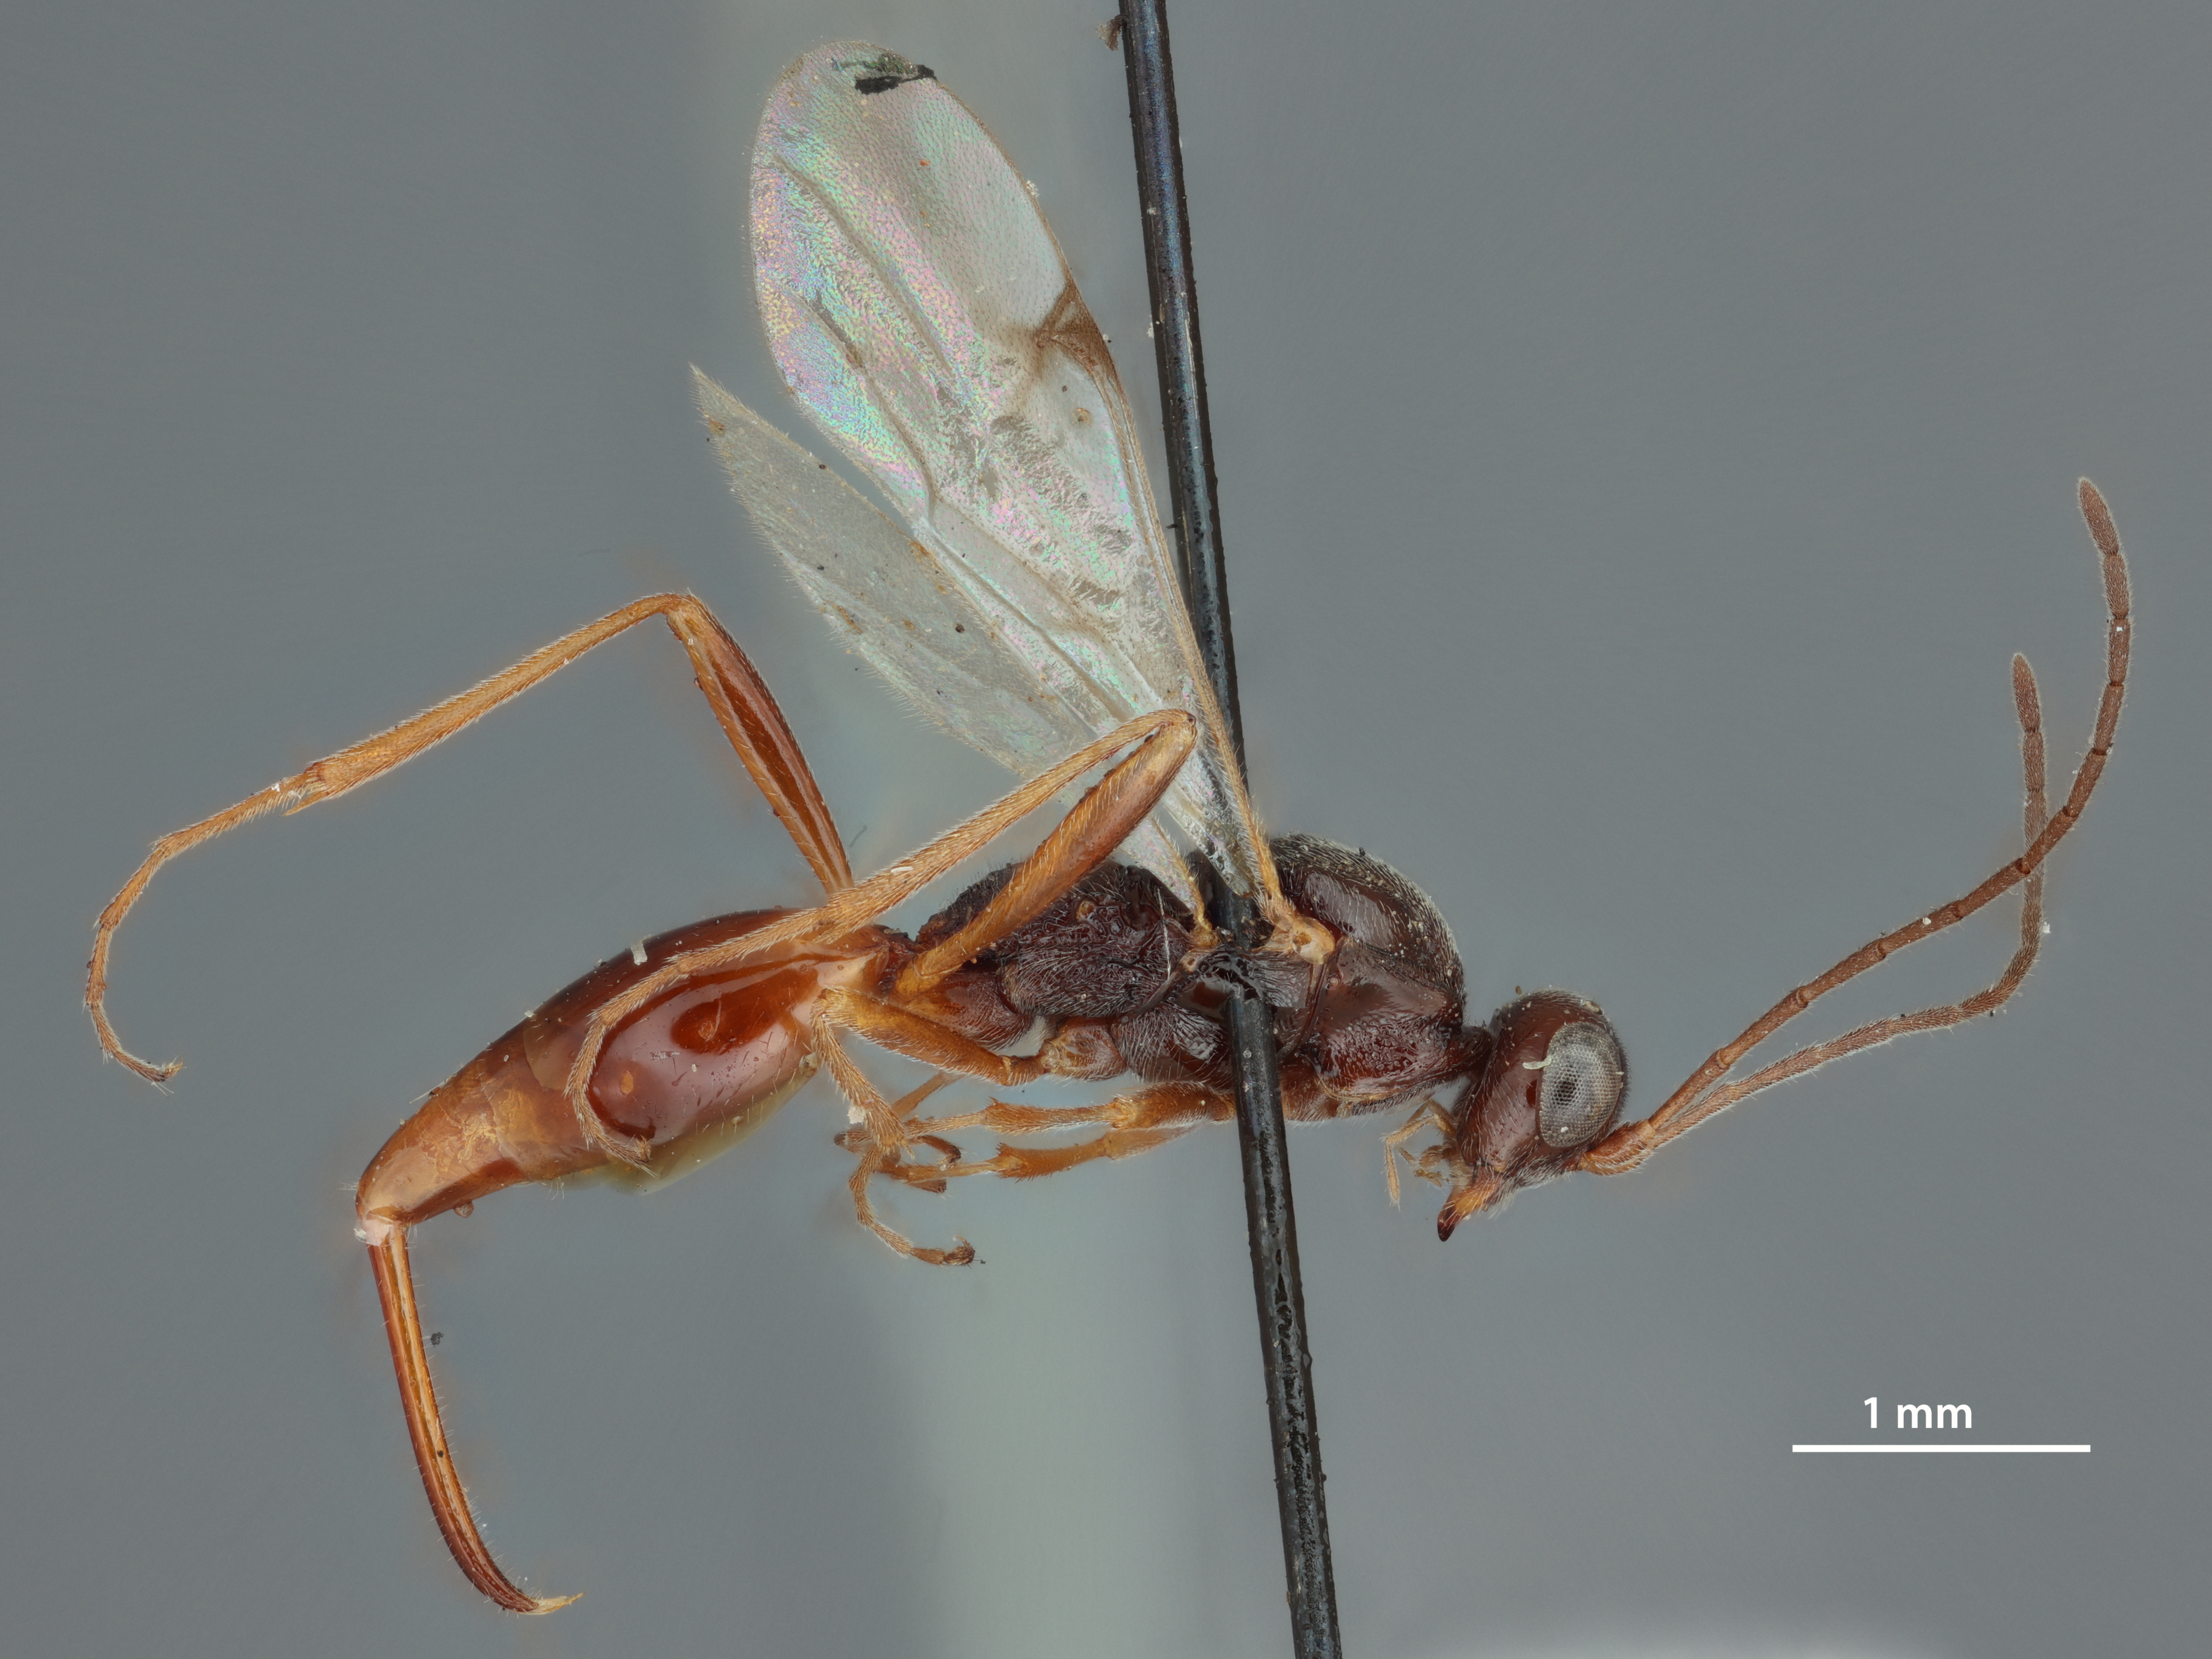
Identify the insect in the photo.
Proctotrypes florissantensis
